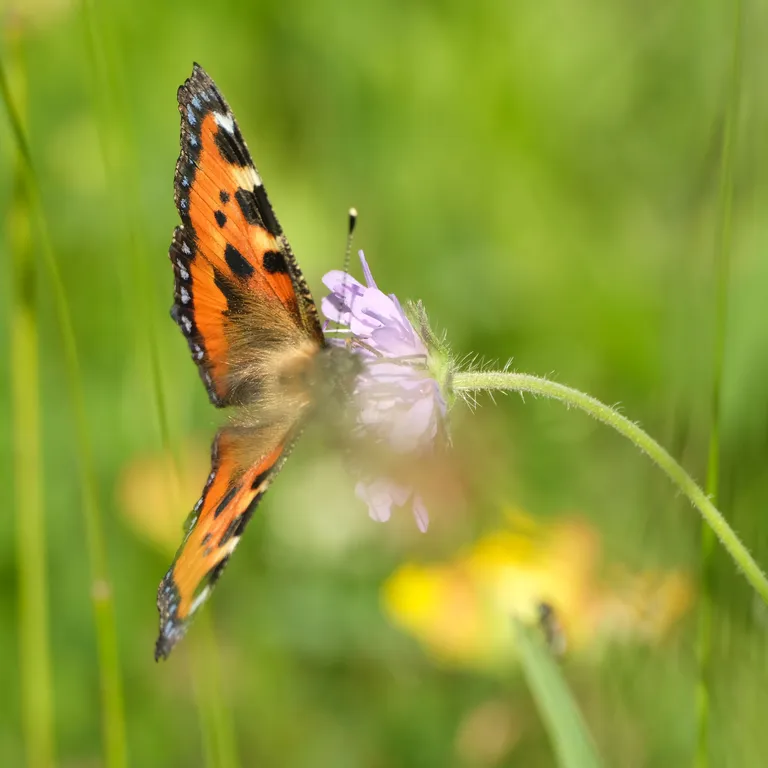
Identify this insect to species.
Aglais urticae
